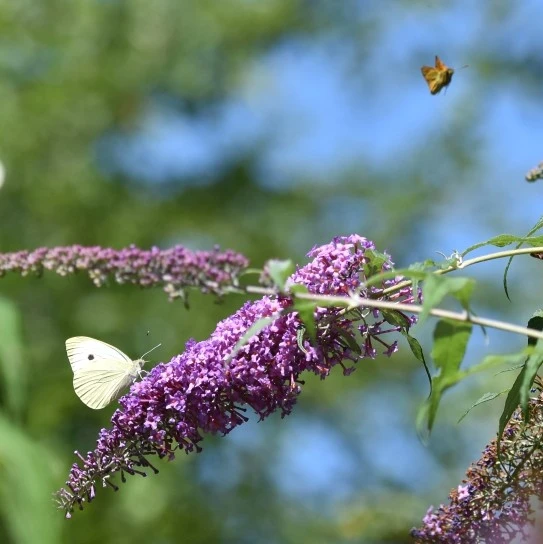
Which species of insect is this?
Pieris brassicae
